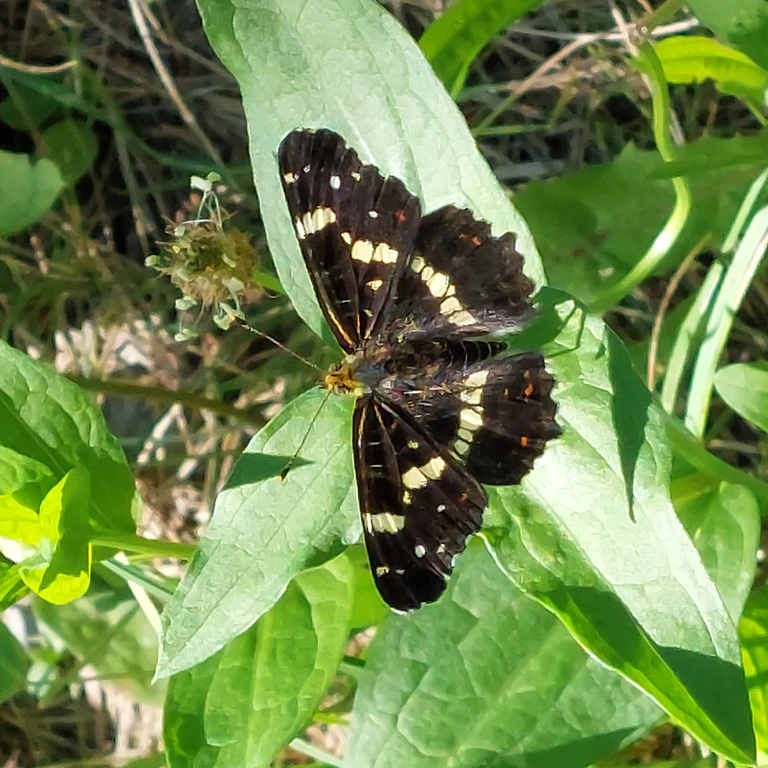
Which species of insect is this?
Araschnia levana
